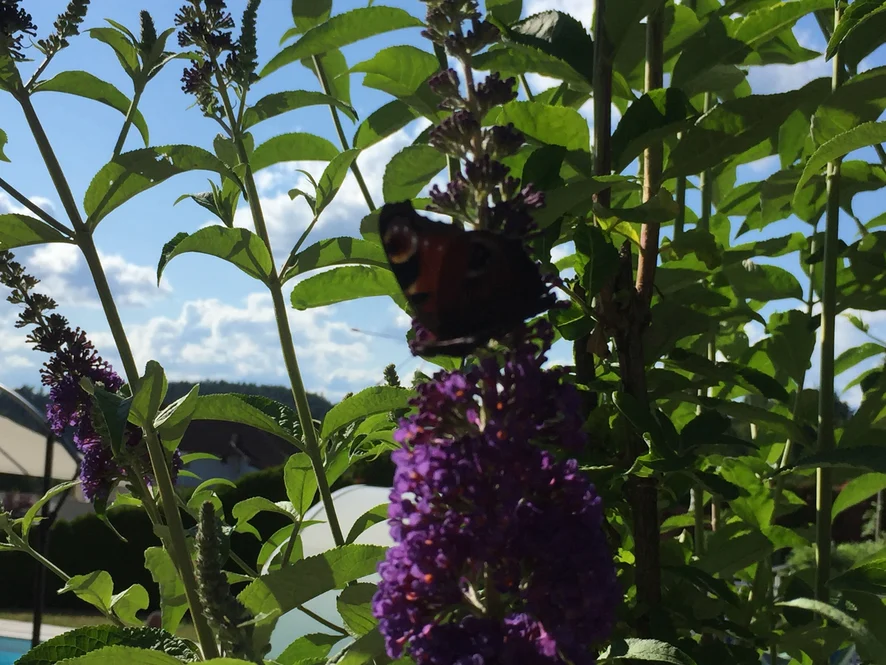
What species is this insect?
Aglais io
